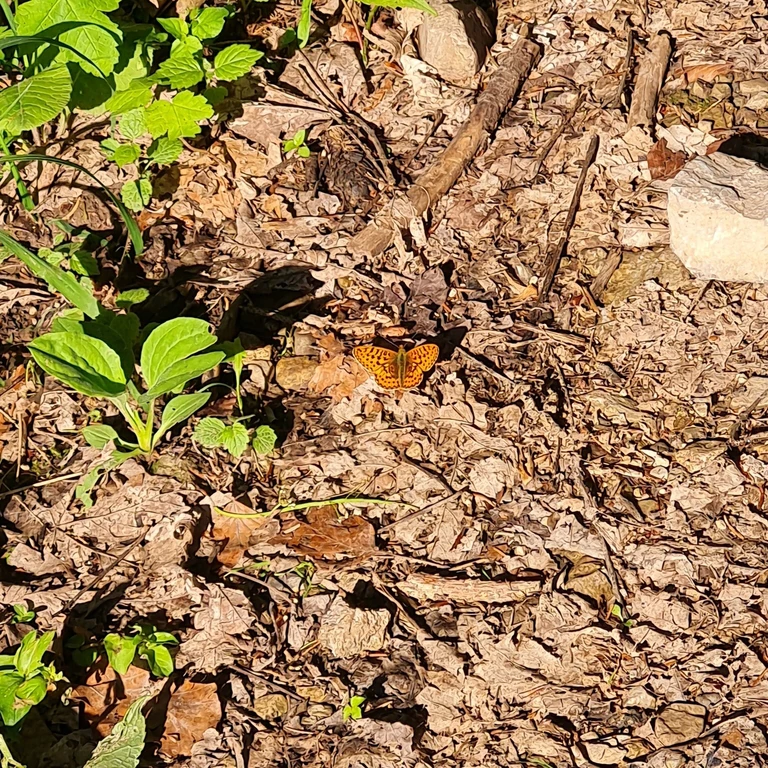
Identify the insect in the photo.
Boloria euphrosyne (also Clossiana euphrosyne)
